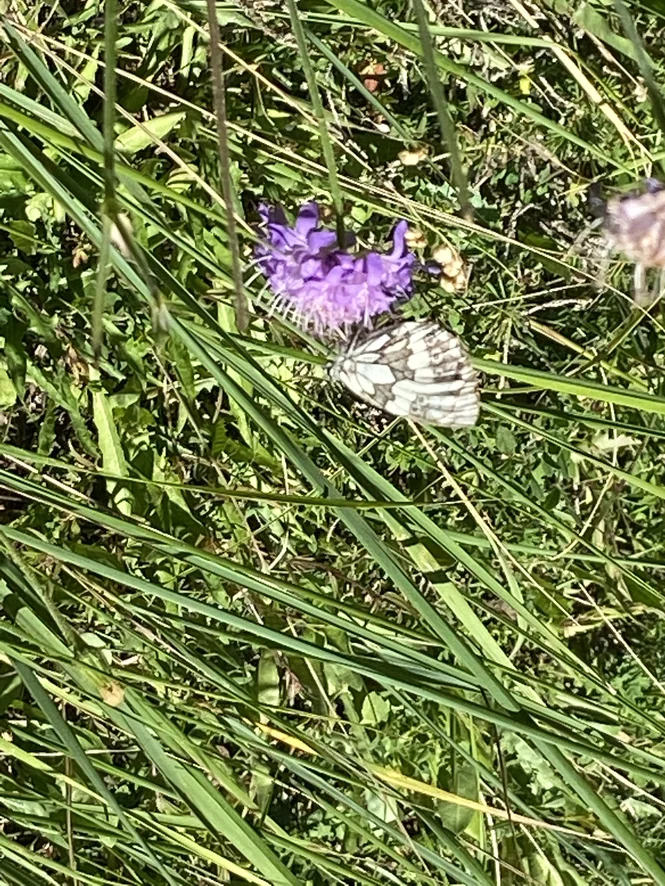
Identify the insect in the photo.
Melanargia galathea
